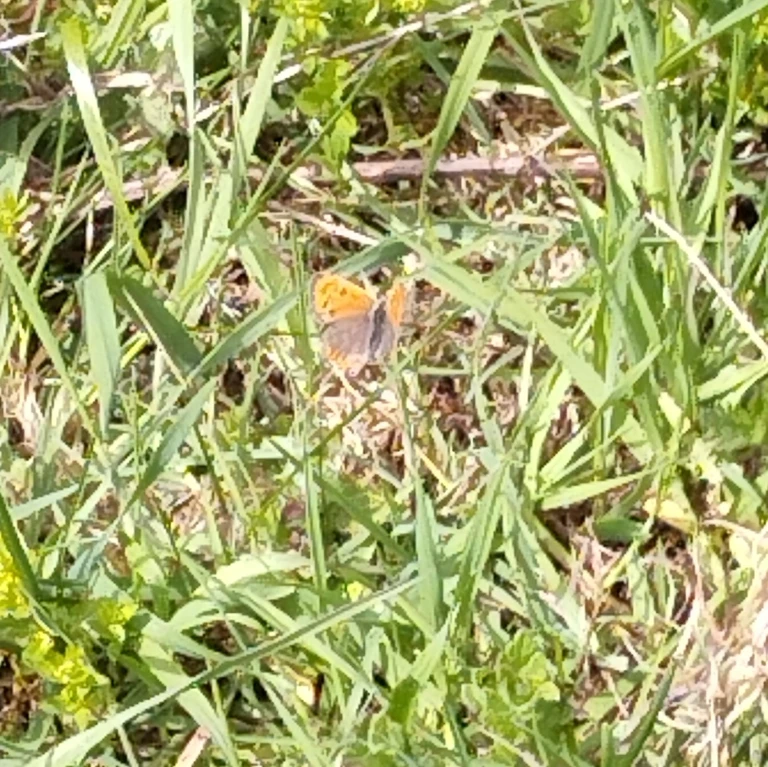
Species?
Lycaena phlaeas
